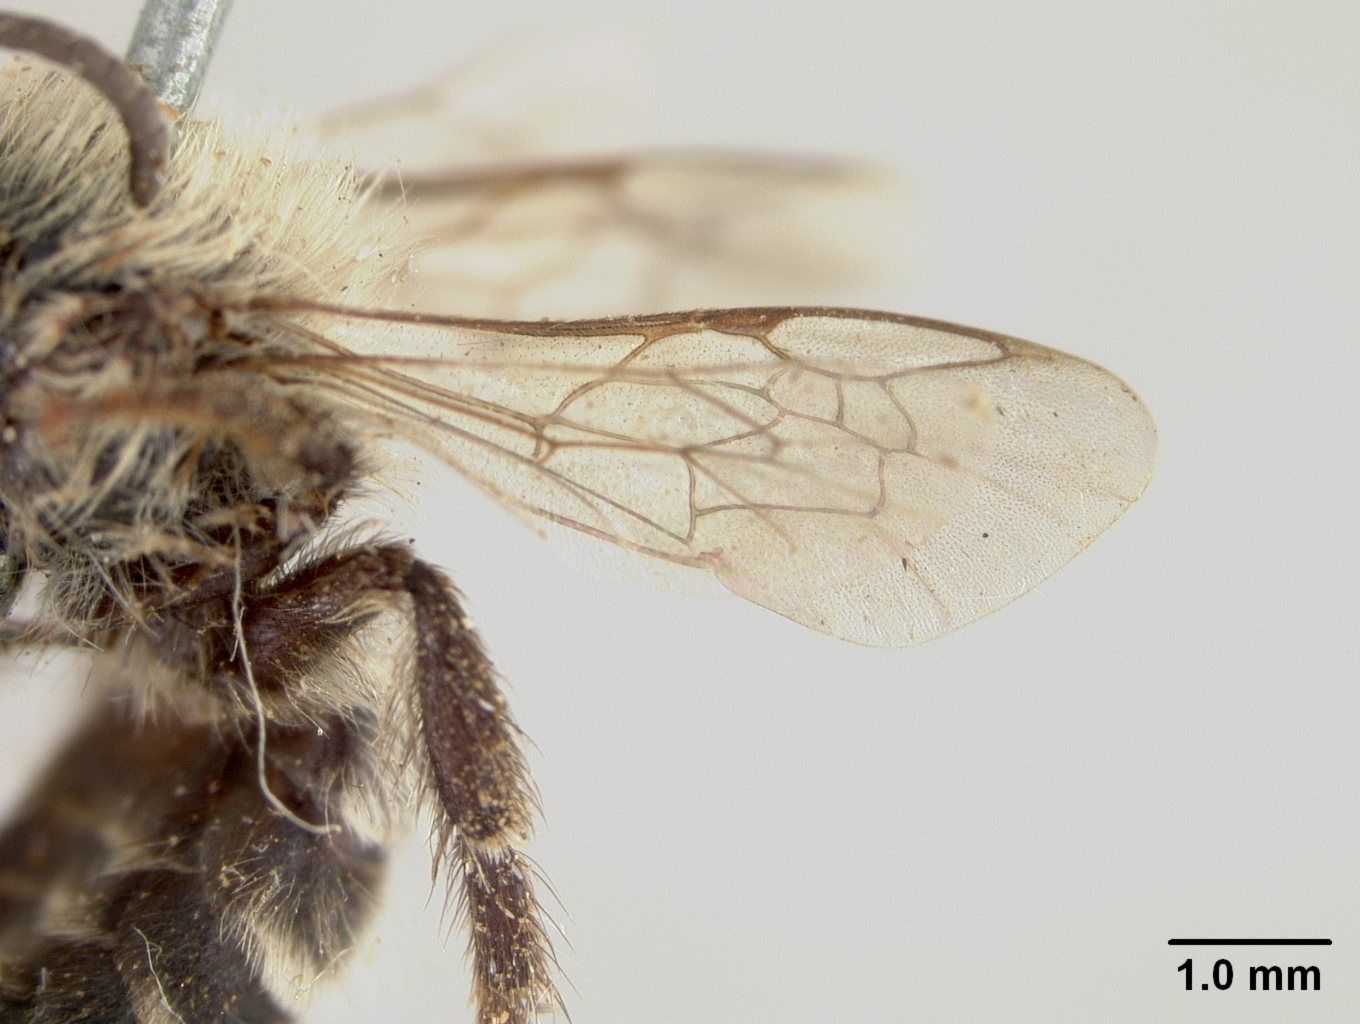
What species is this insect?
Colletes pascoensis
